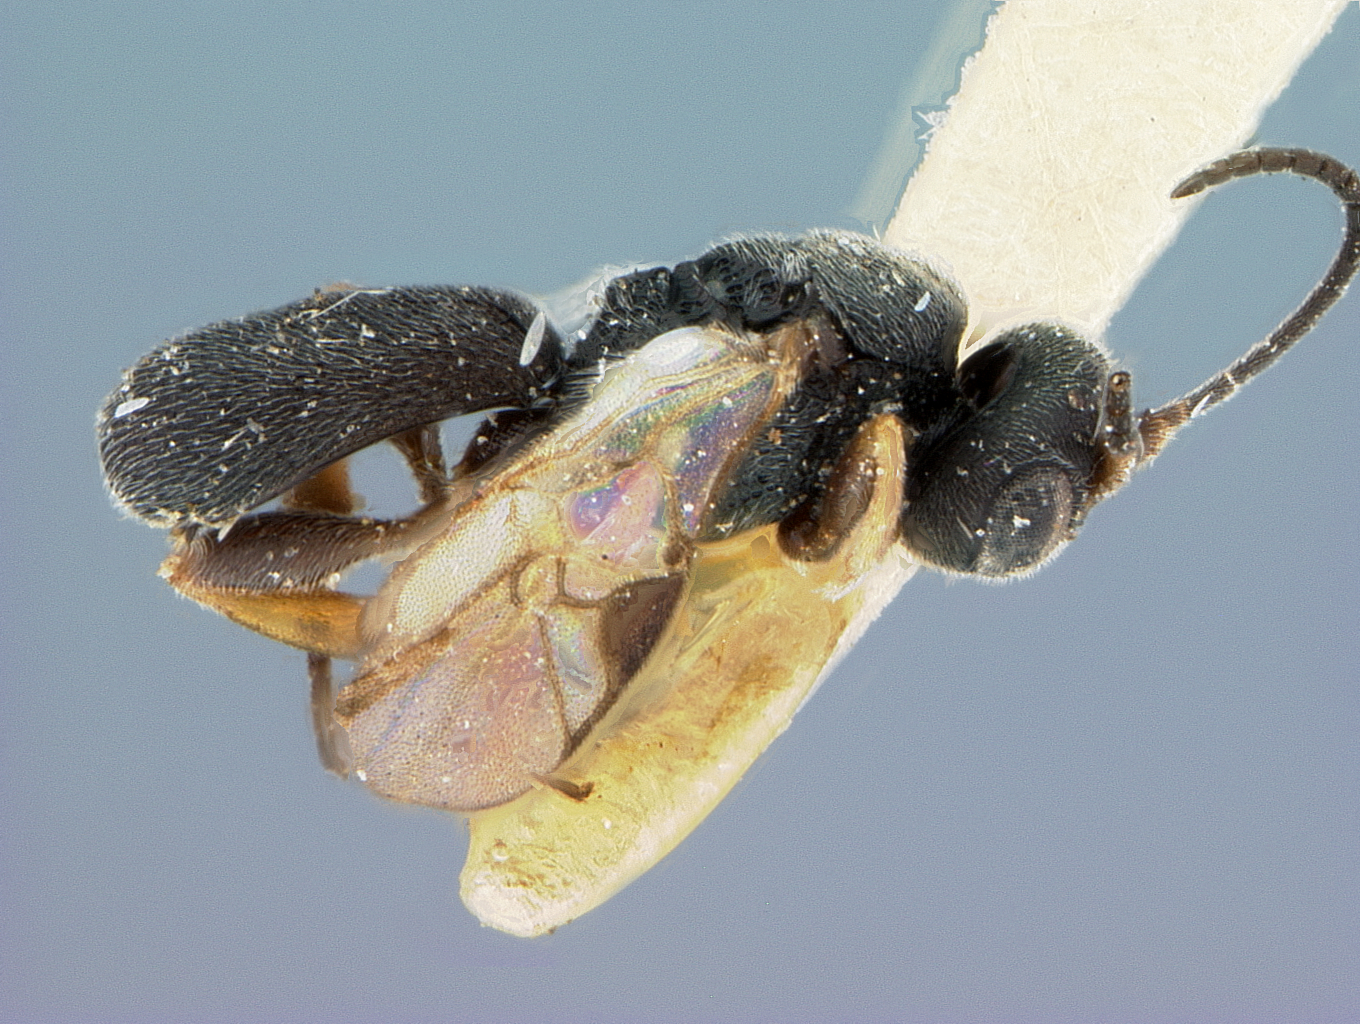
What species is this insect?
Chelonus prunicola
